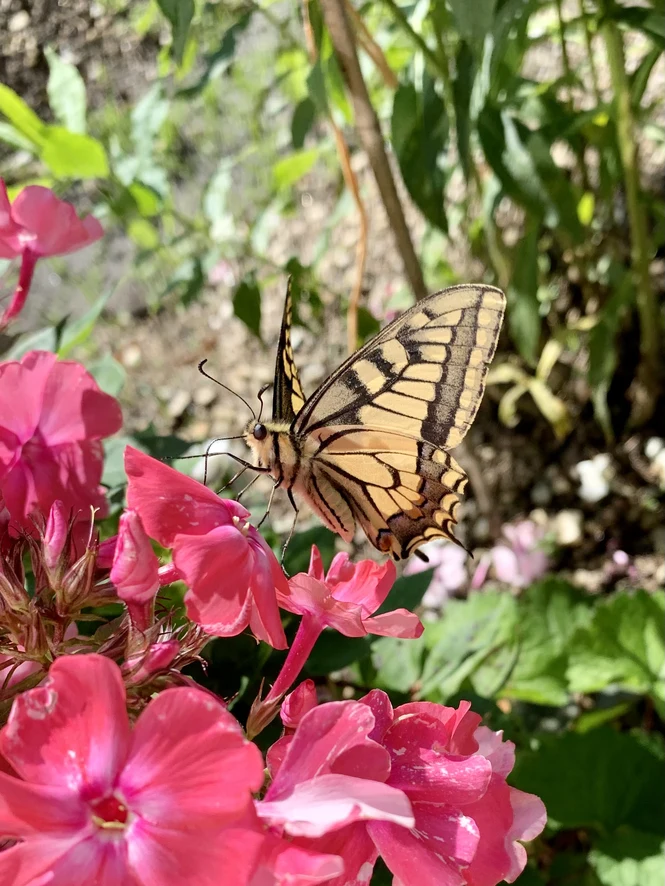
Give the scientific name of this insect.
Papilio machaon
